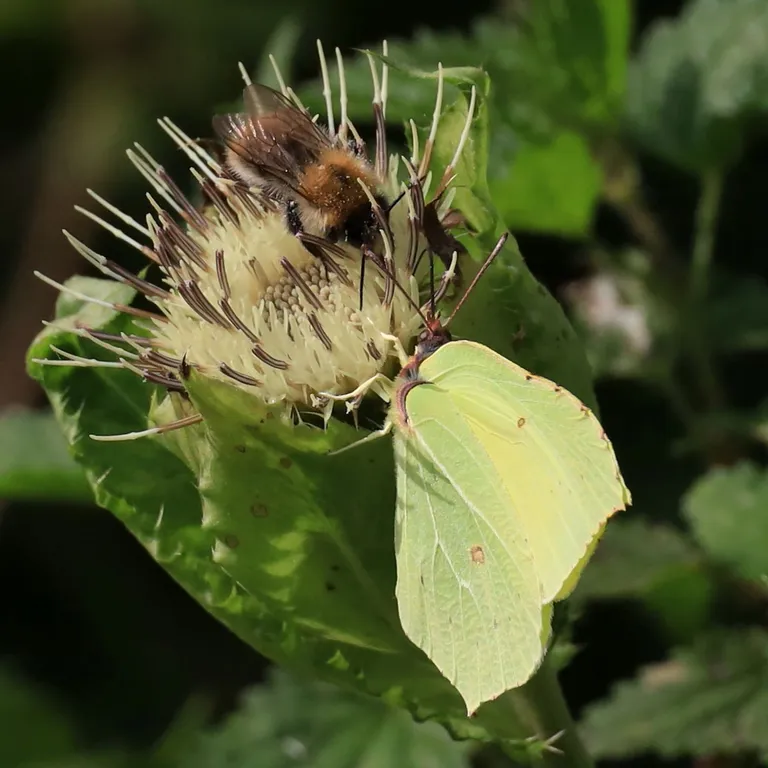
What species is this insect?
Gonepteryx rhamni
